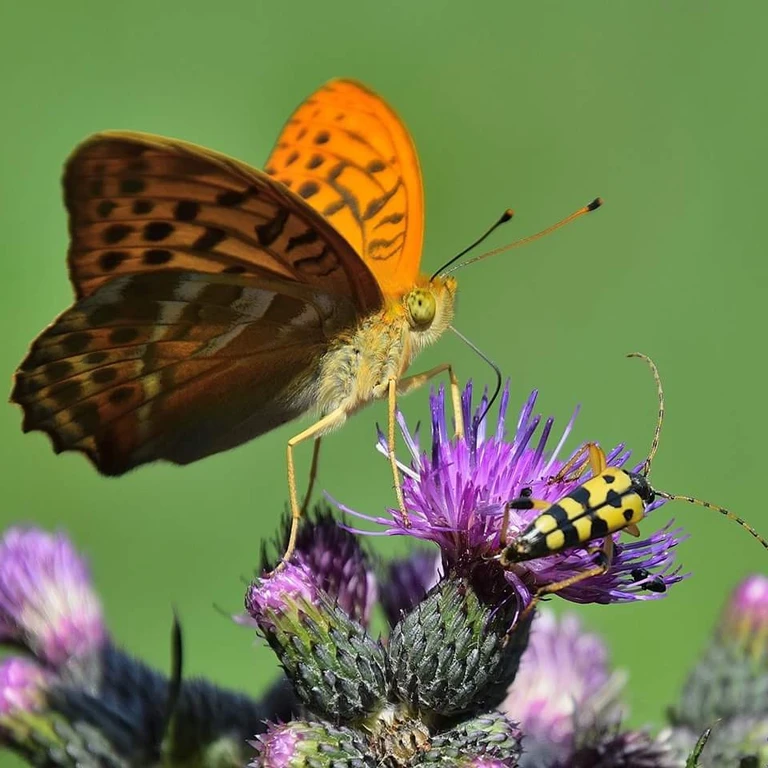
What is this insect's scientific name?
Argynnis paphia
